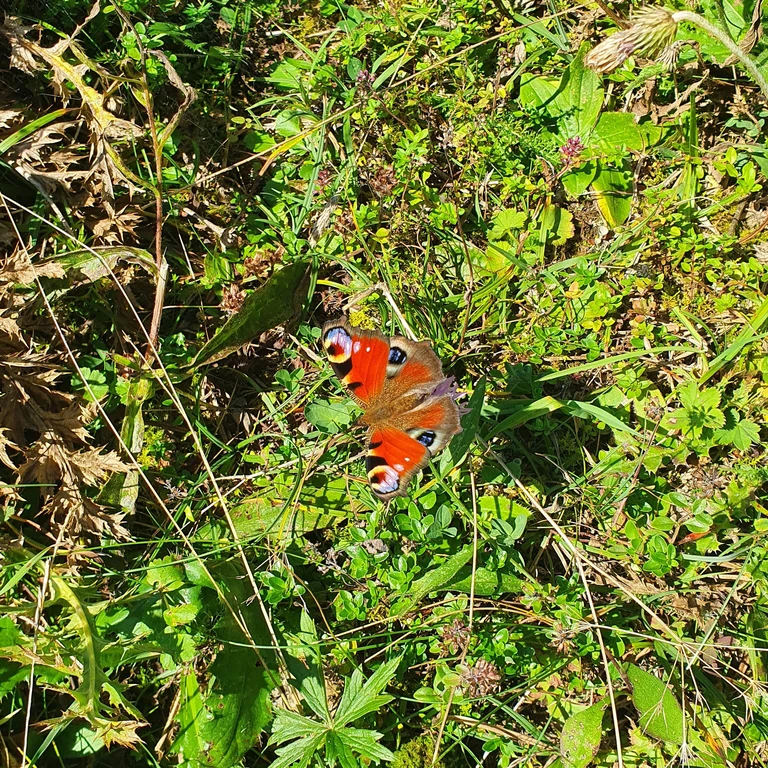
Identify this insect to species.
Aglais io
